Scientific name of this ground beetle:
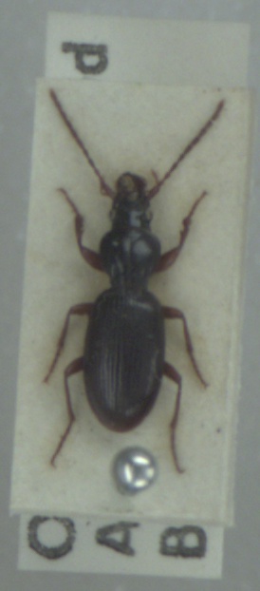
Stomis pumicatus
